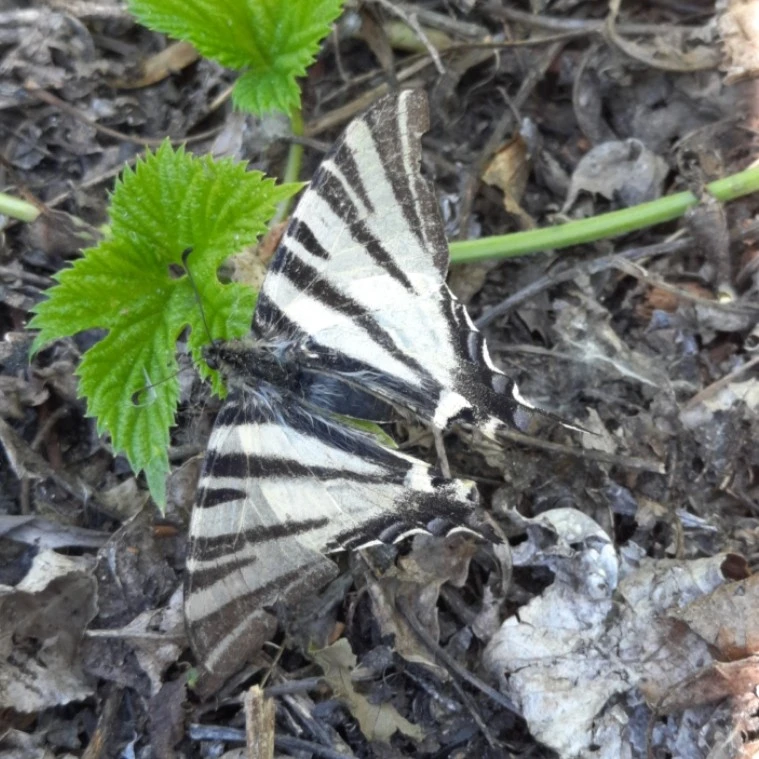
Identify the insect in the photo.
Iphiclides podalirius
